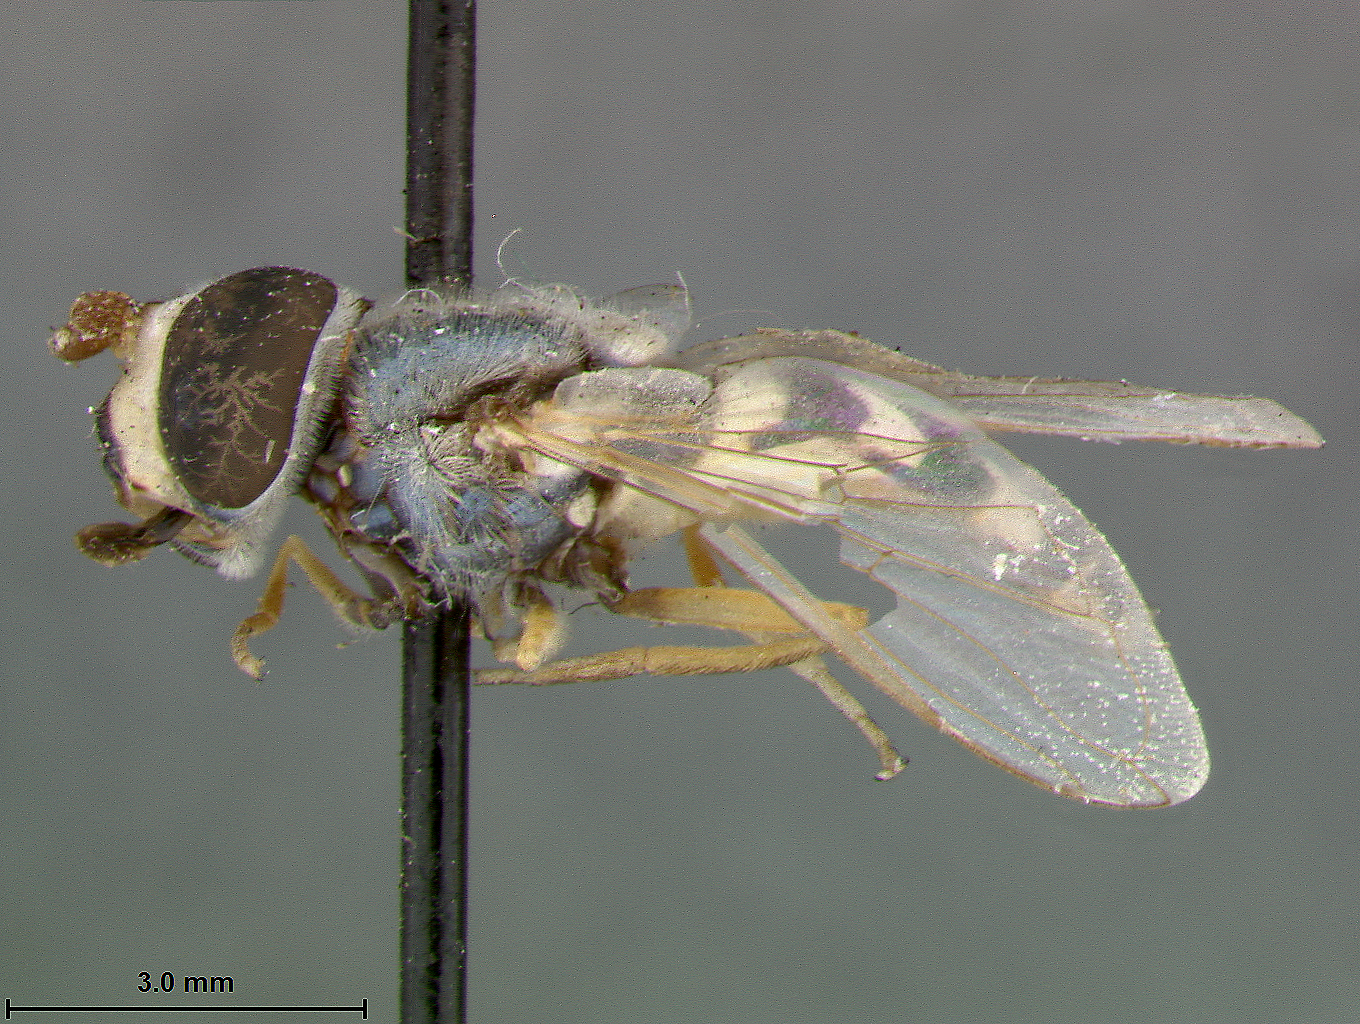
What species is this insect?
Eupeodes weldoni
